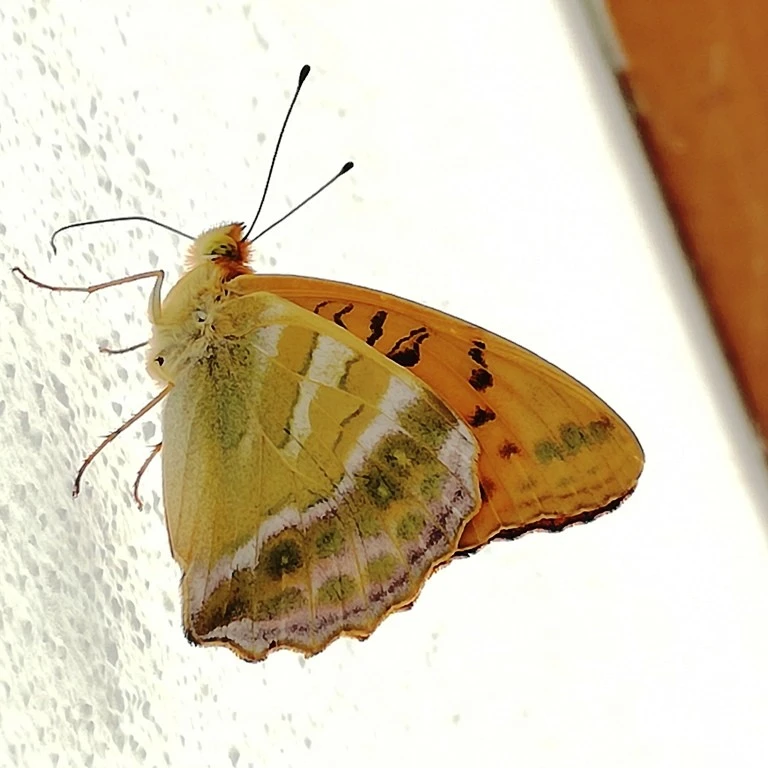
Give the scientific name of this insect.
Argynnis paphia
